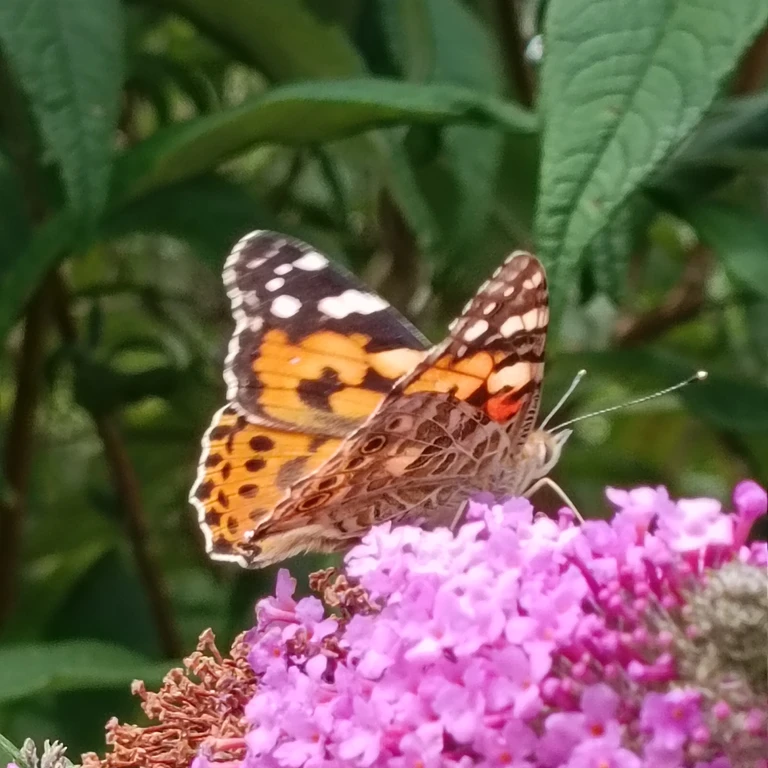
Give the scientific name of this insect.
Vanessa cardui
